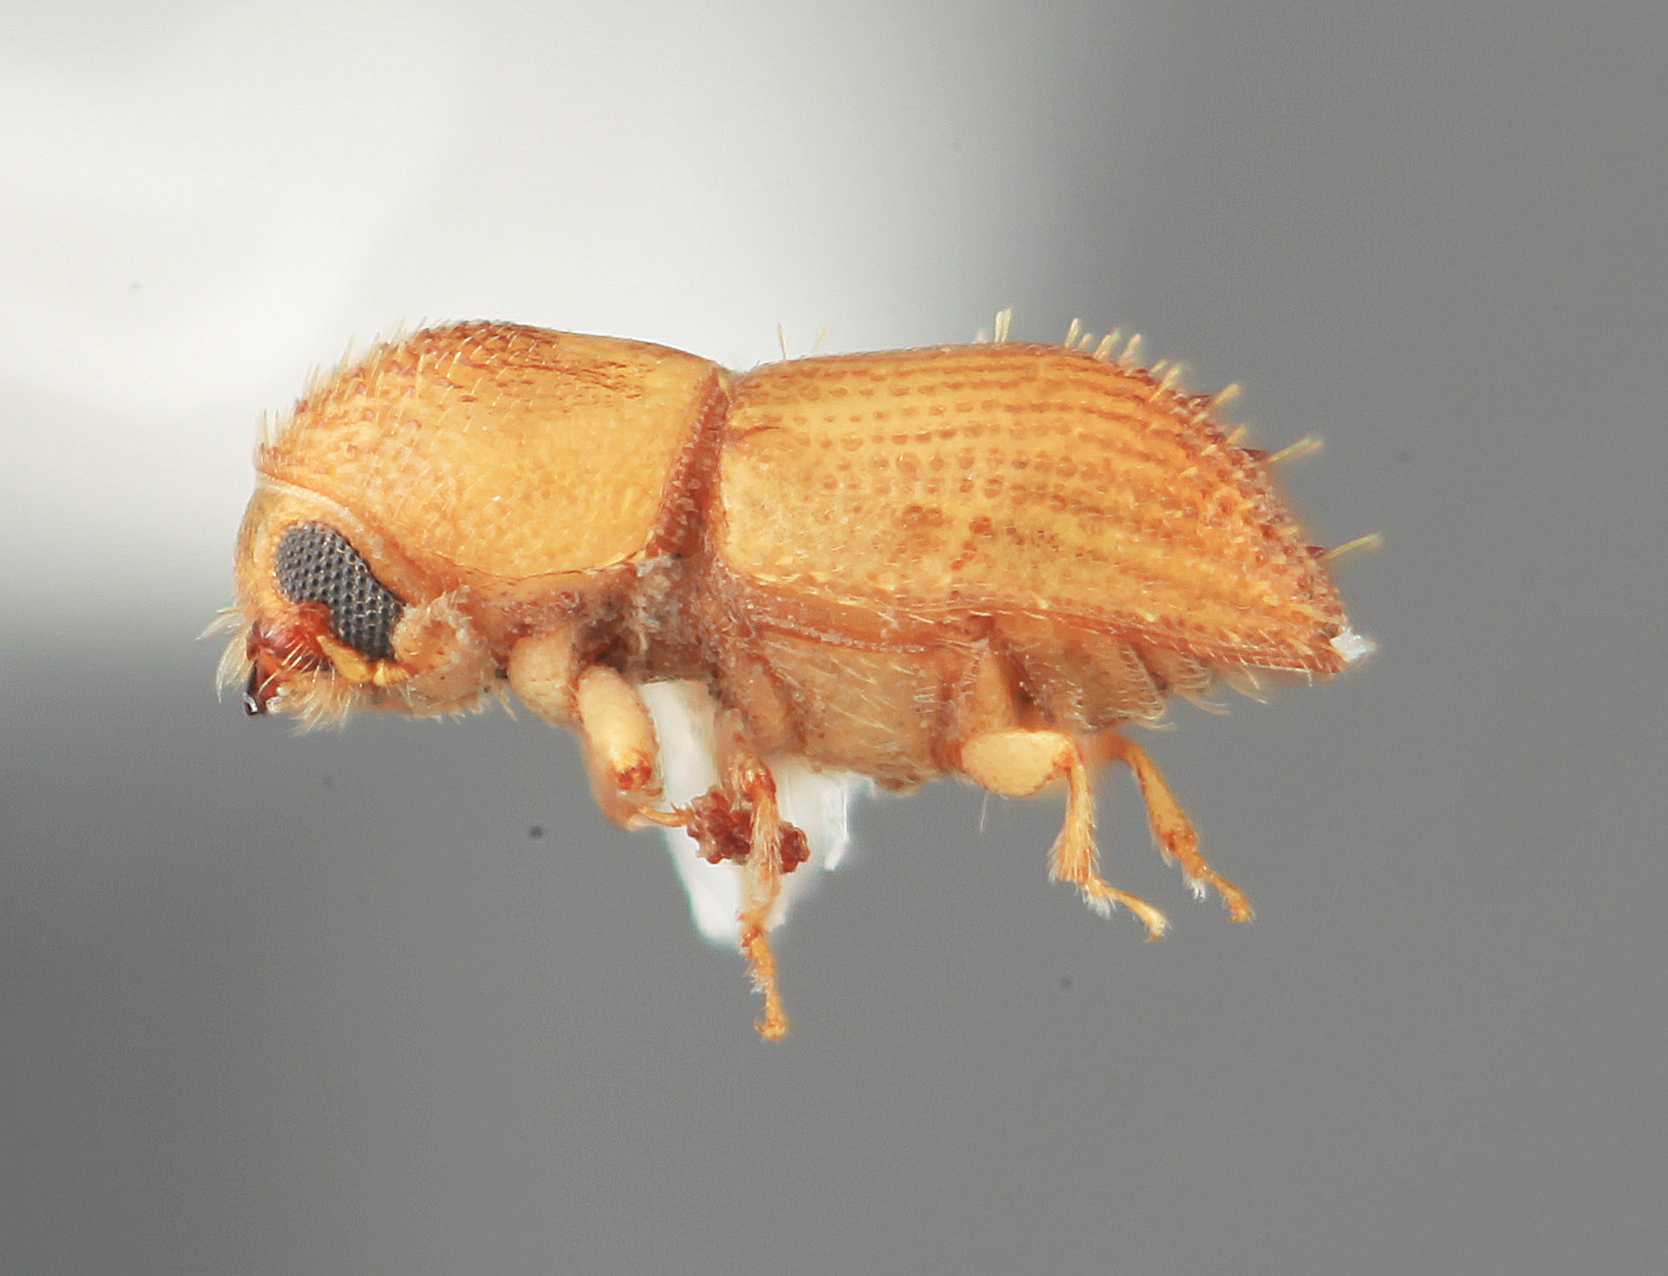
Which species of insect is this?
Phelloterus atrocis
